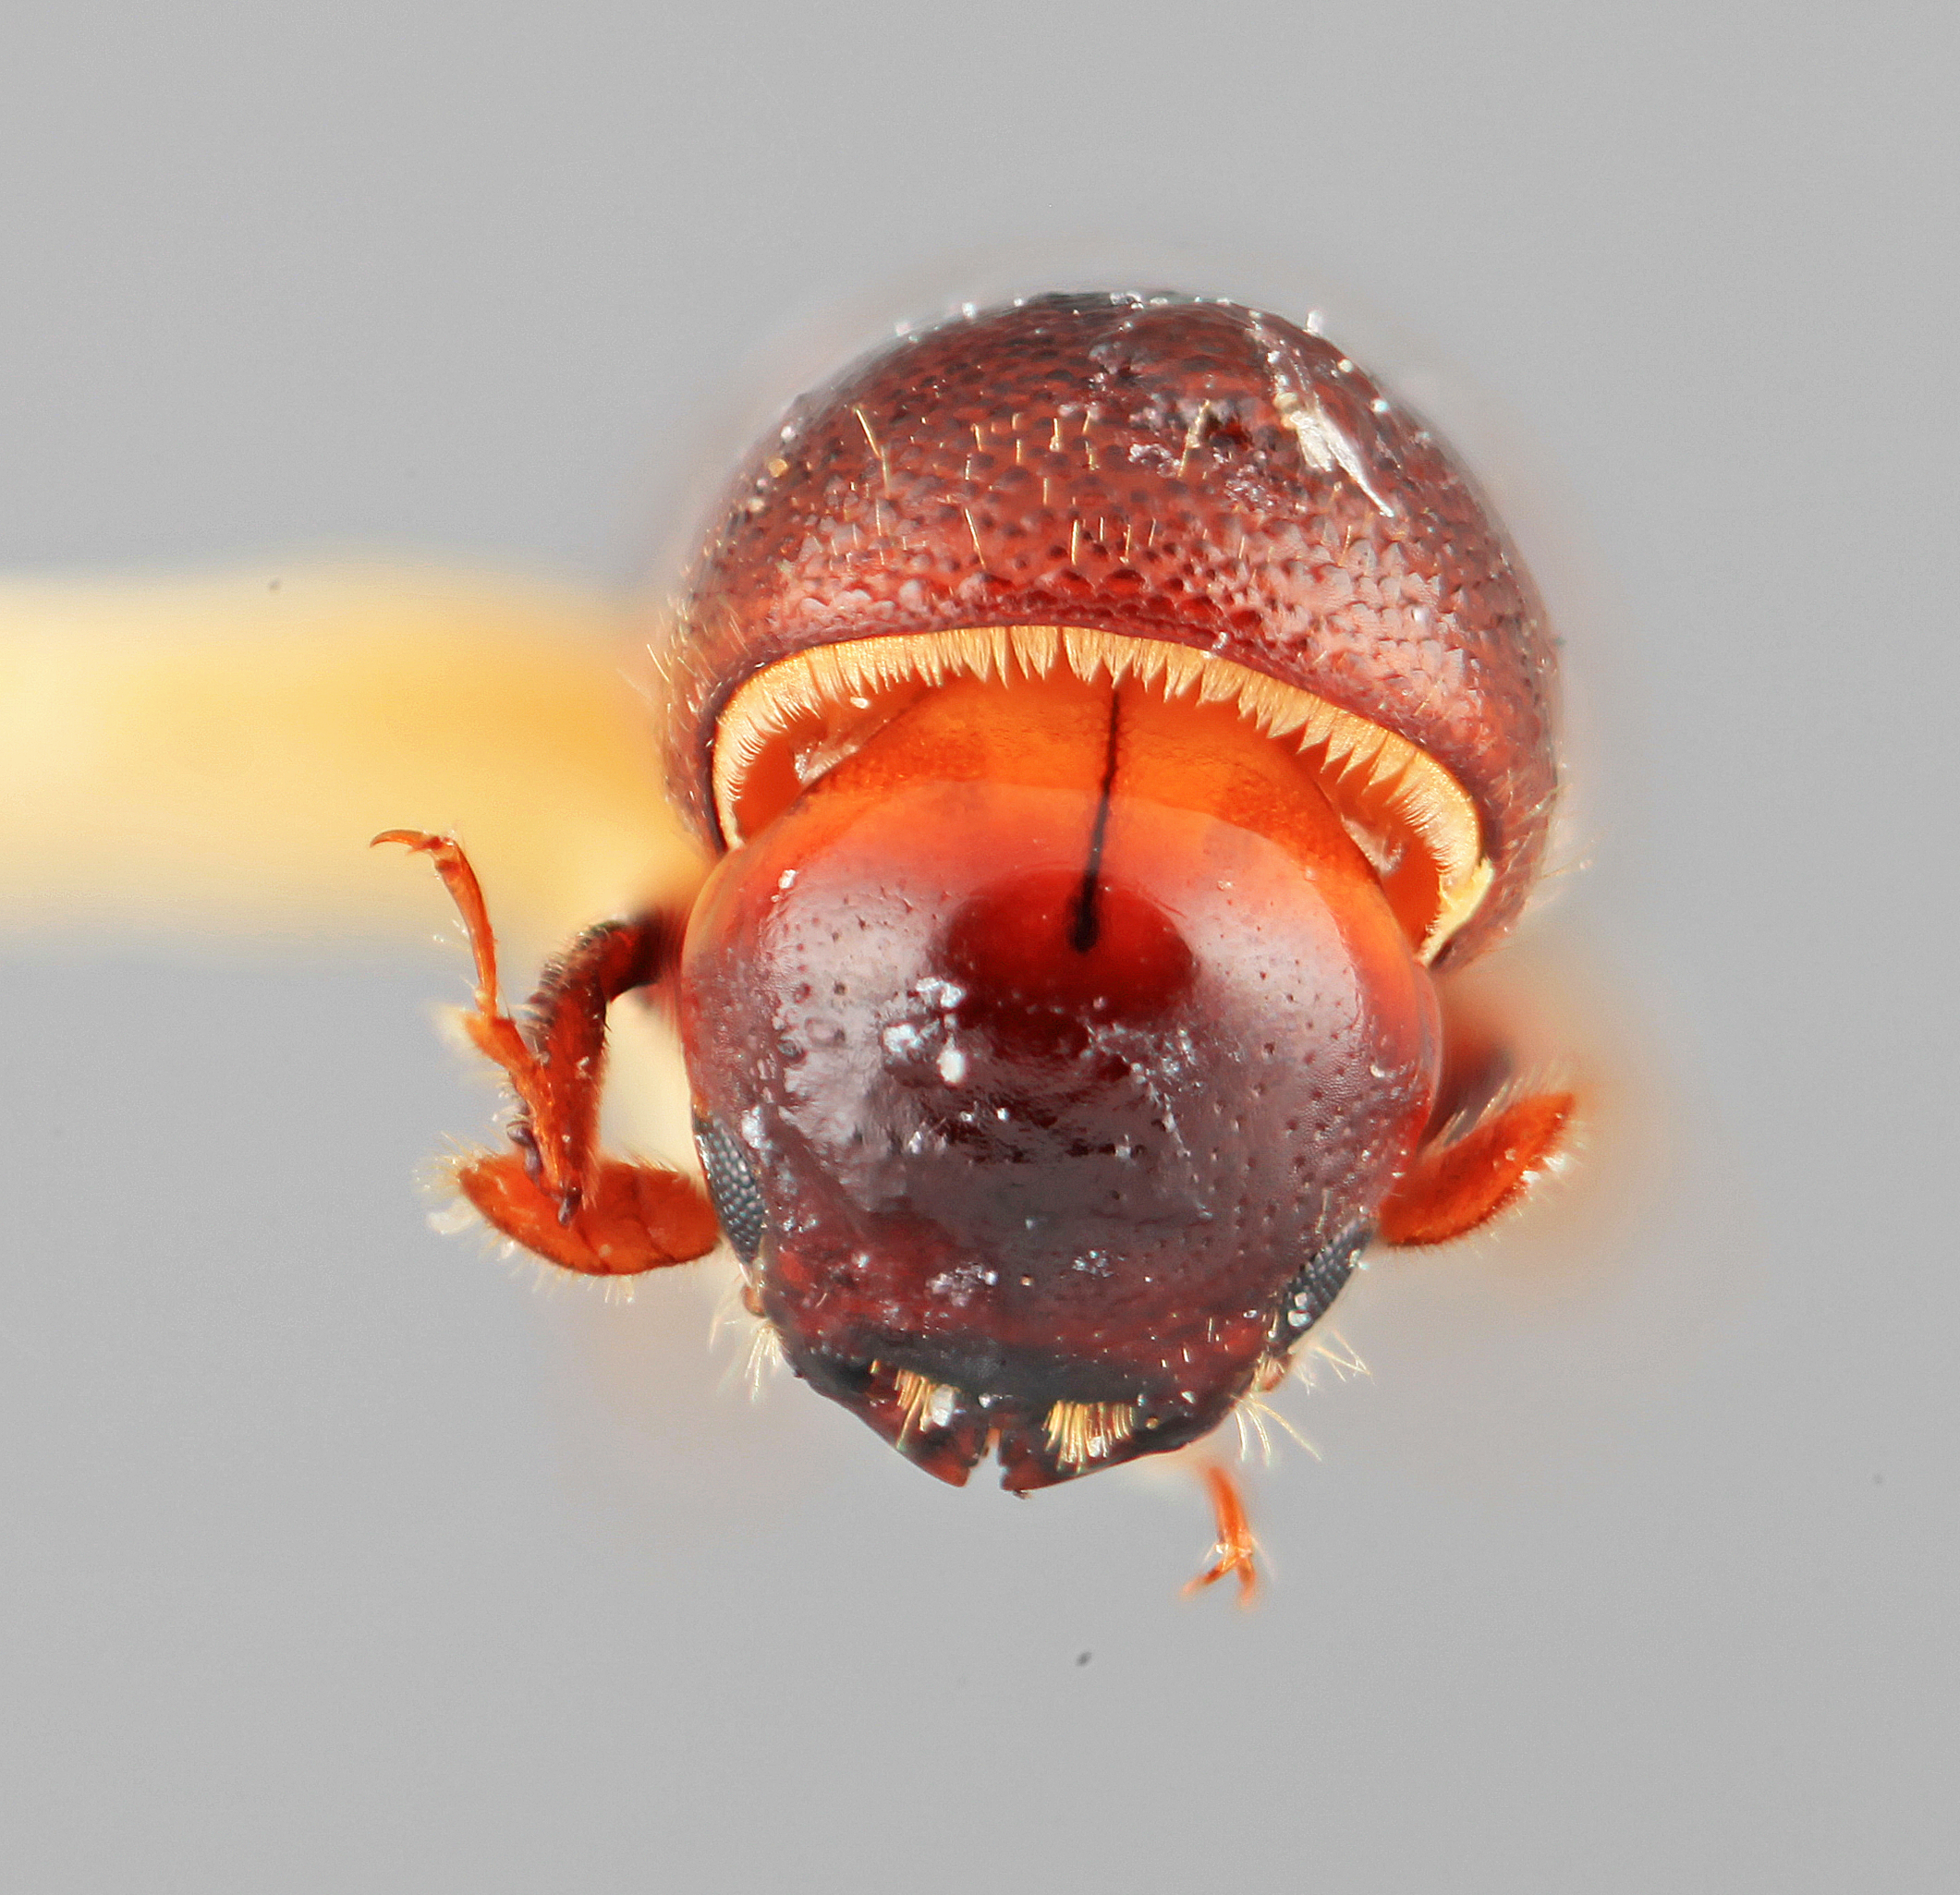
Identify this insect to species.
Monarthrum quercicolens
